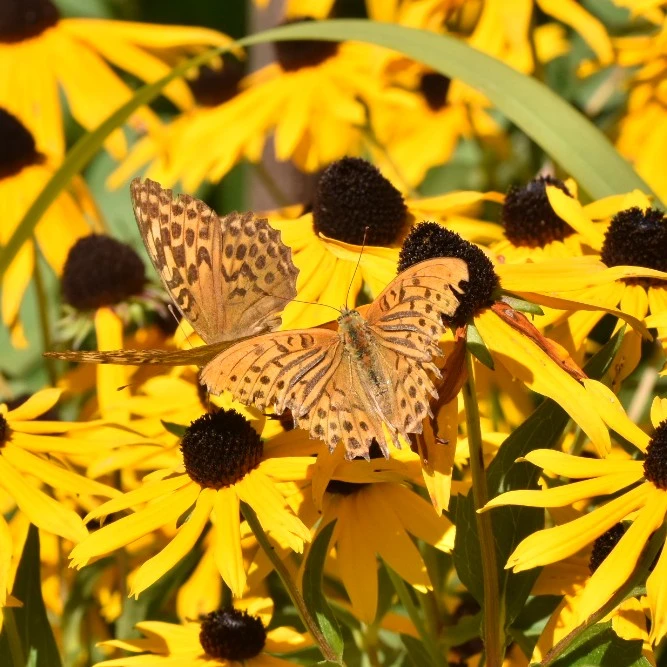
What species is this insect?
Argynnis paphia
